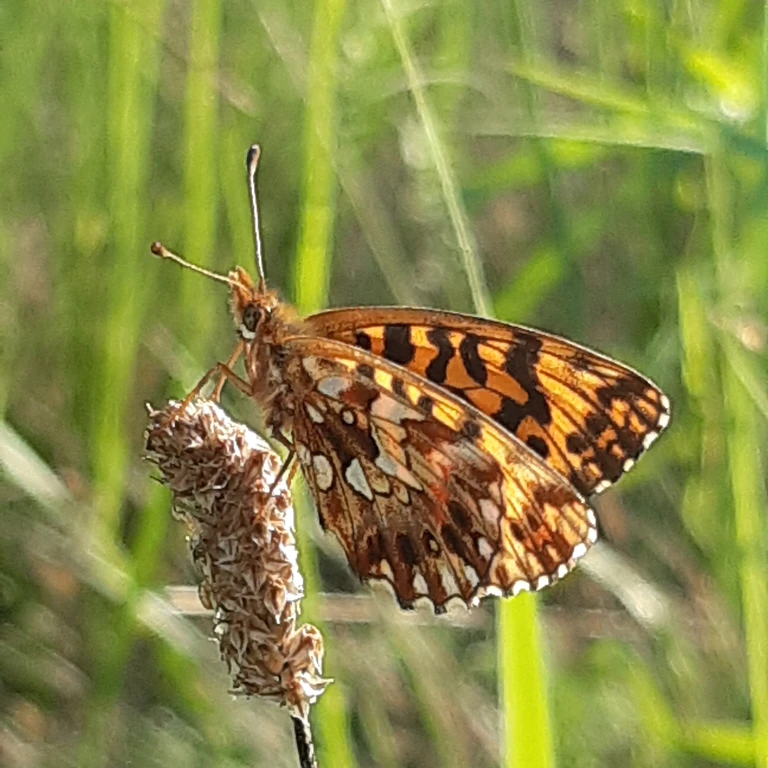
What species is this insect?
Boloria dia
